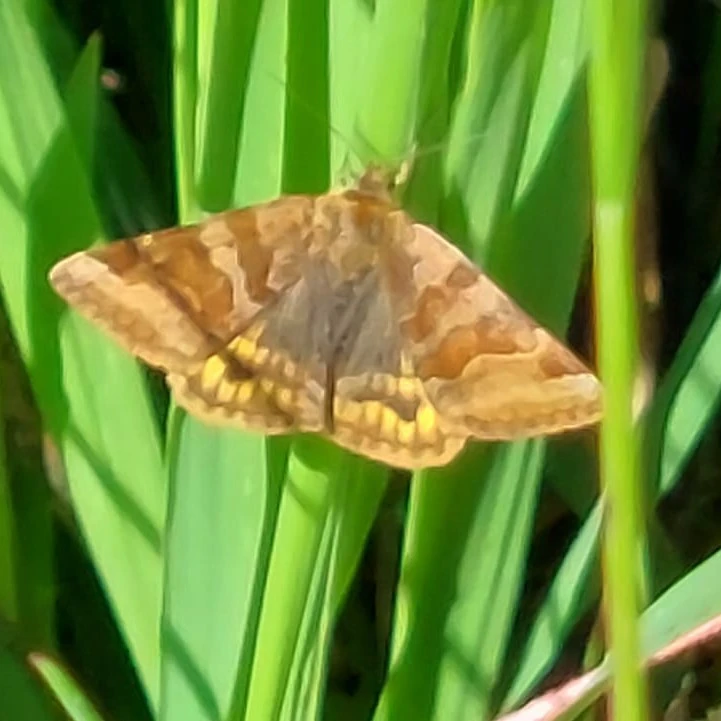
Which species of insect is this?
Euclidia glyphica
